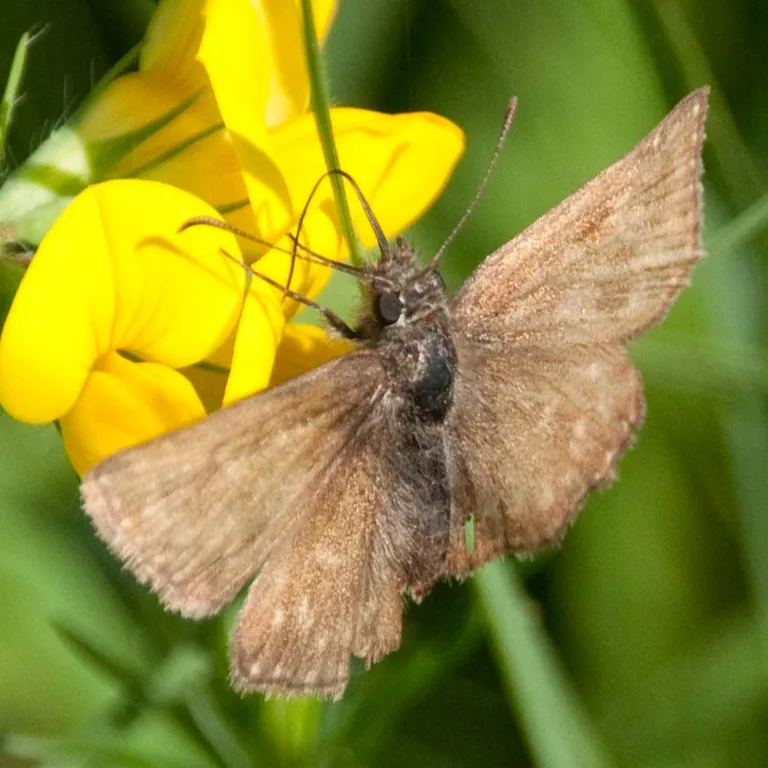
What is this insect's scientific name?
Erynnis tages
